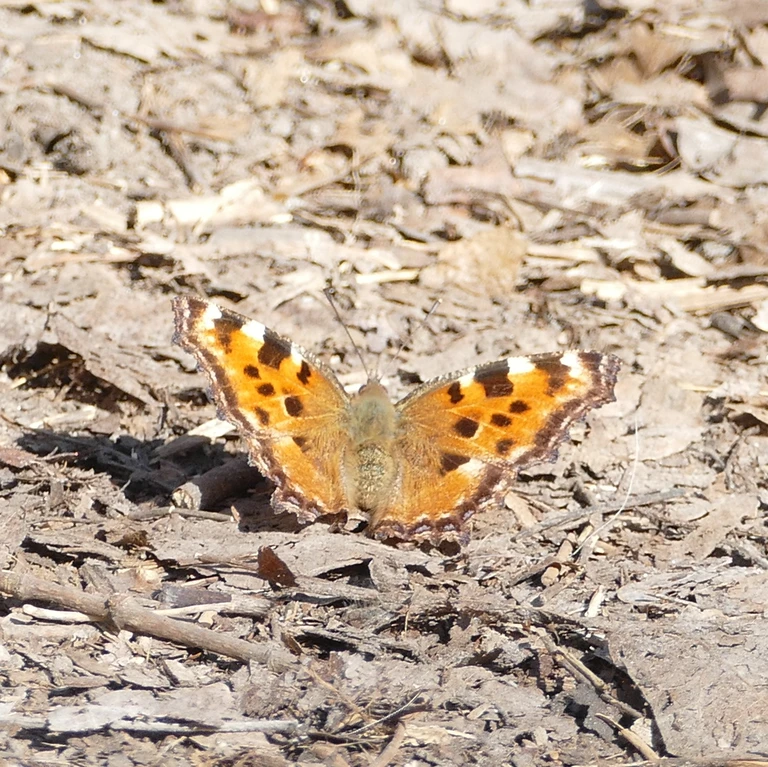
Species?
Nymphalis polychloros
